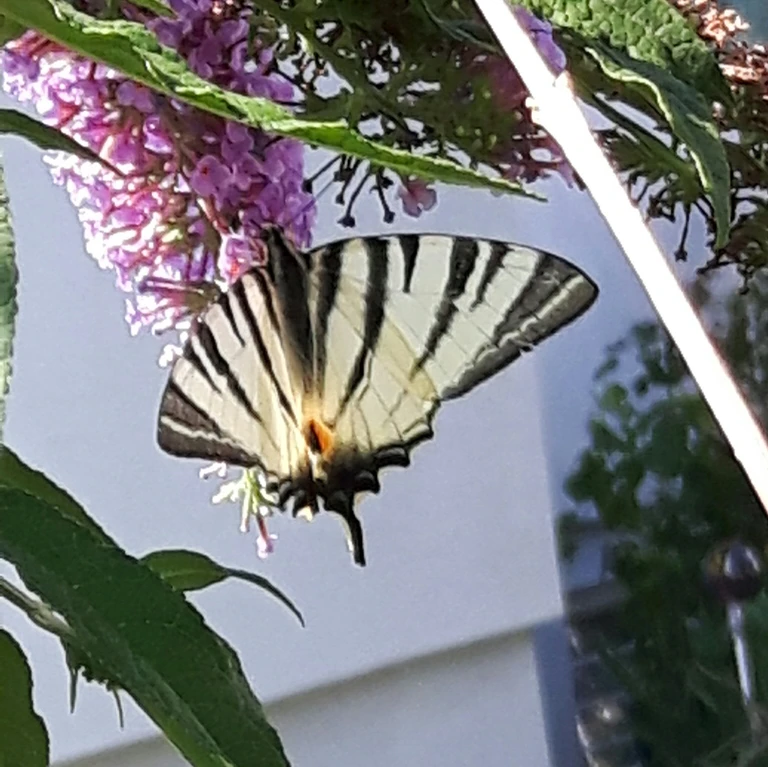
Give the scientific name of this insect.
Iphiclides podalirius
